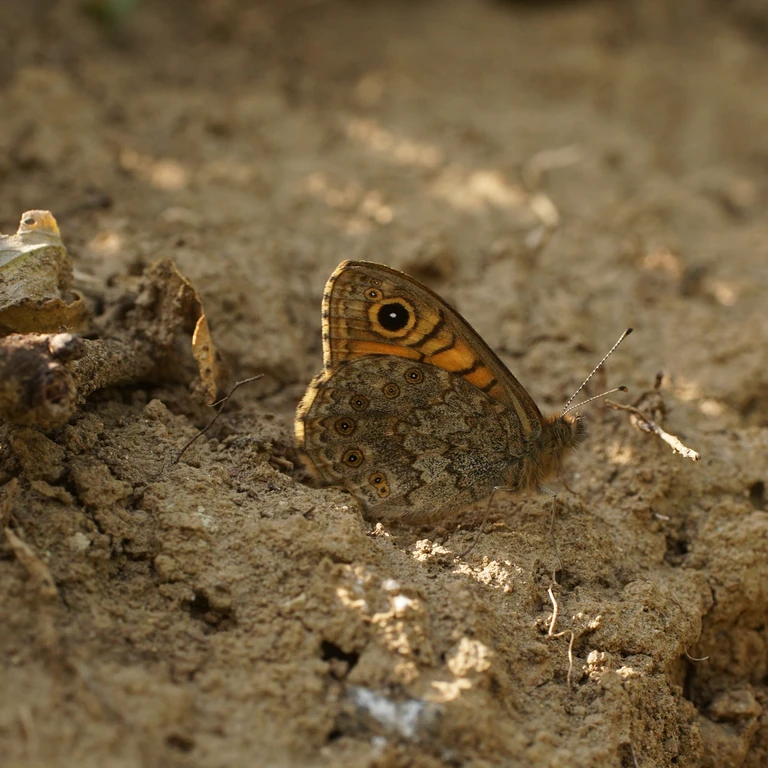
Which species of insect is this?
Lasiommata megera (also Pararge megera)
